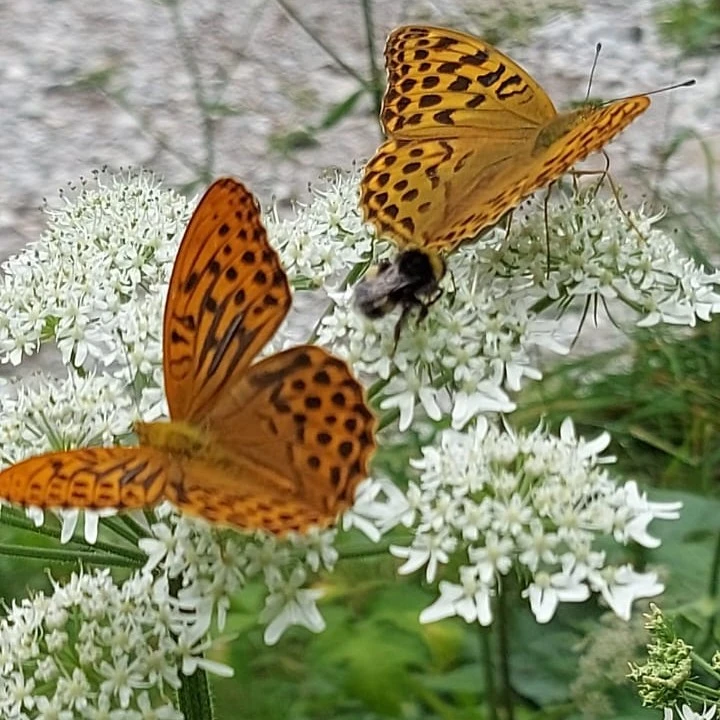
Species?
Argynnis paphia
